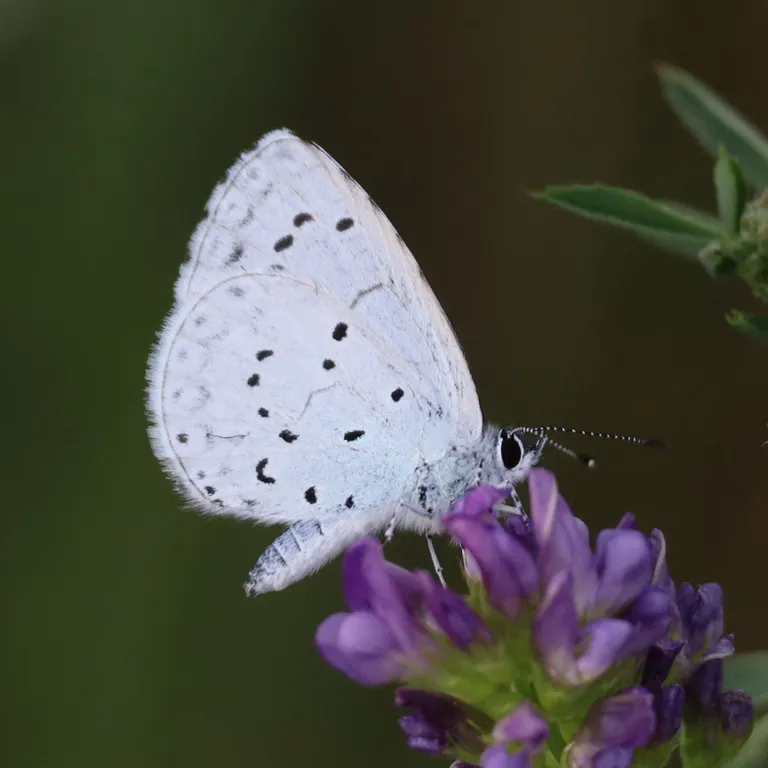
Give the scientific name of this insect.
Celastrina argiolus
